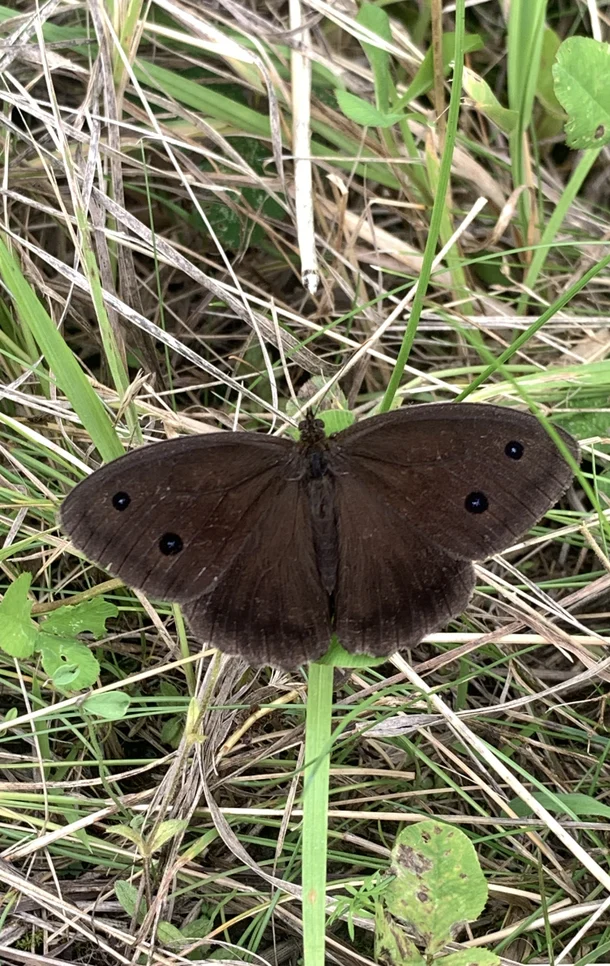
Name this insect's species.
Minois dryas
